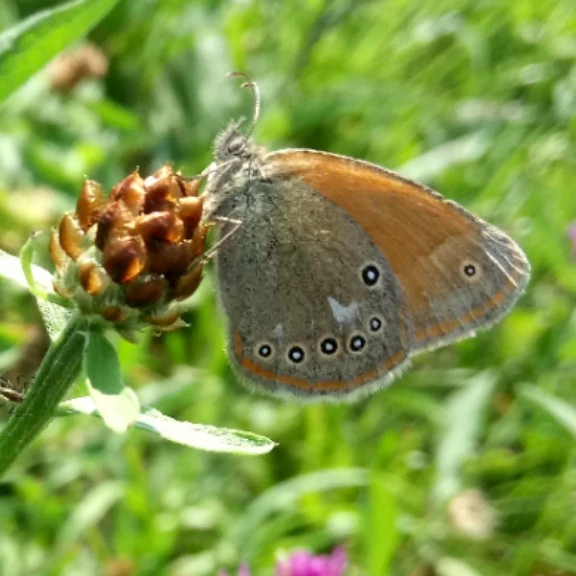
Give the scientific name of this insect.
Coenonympha glycerion (also Coenonympha iphis)
